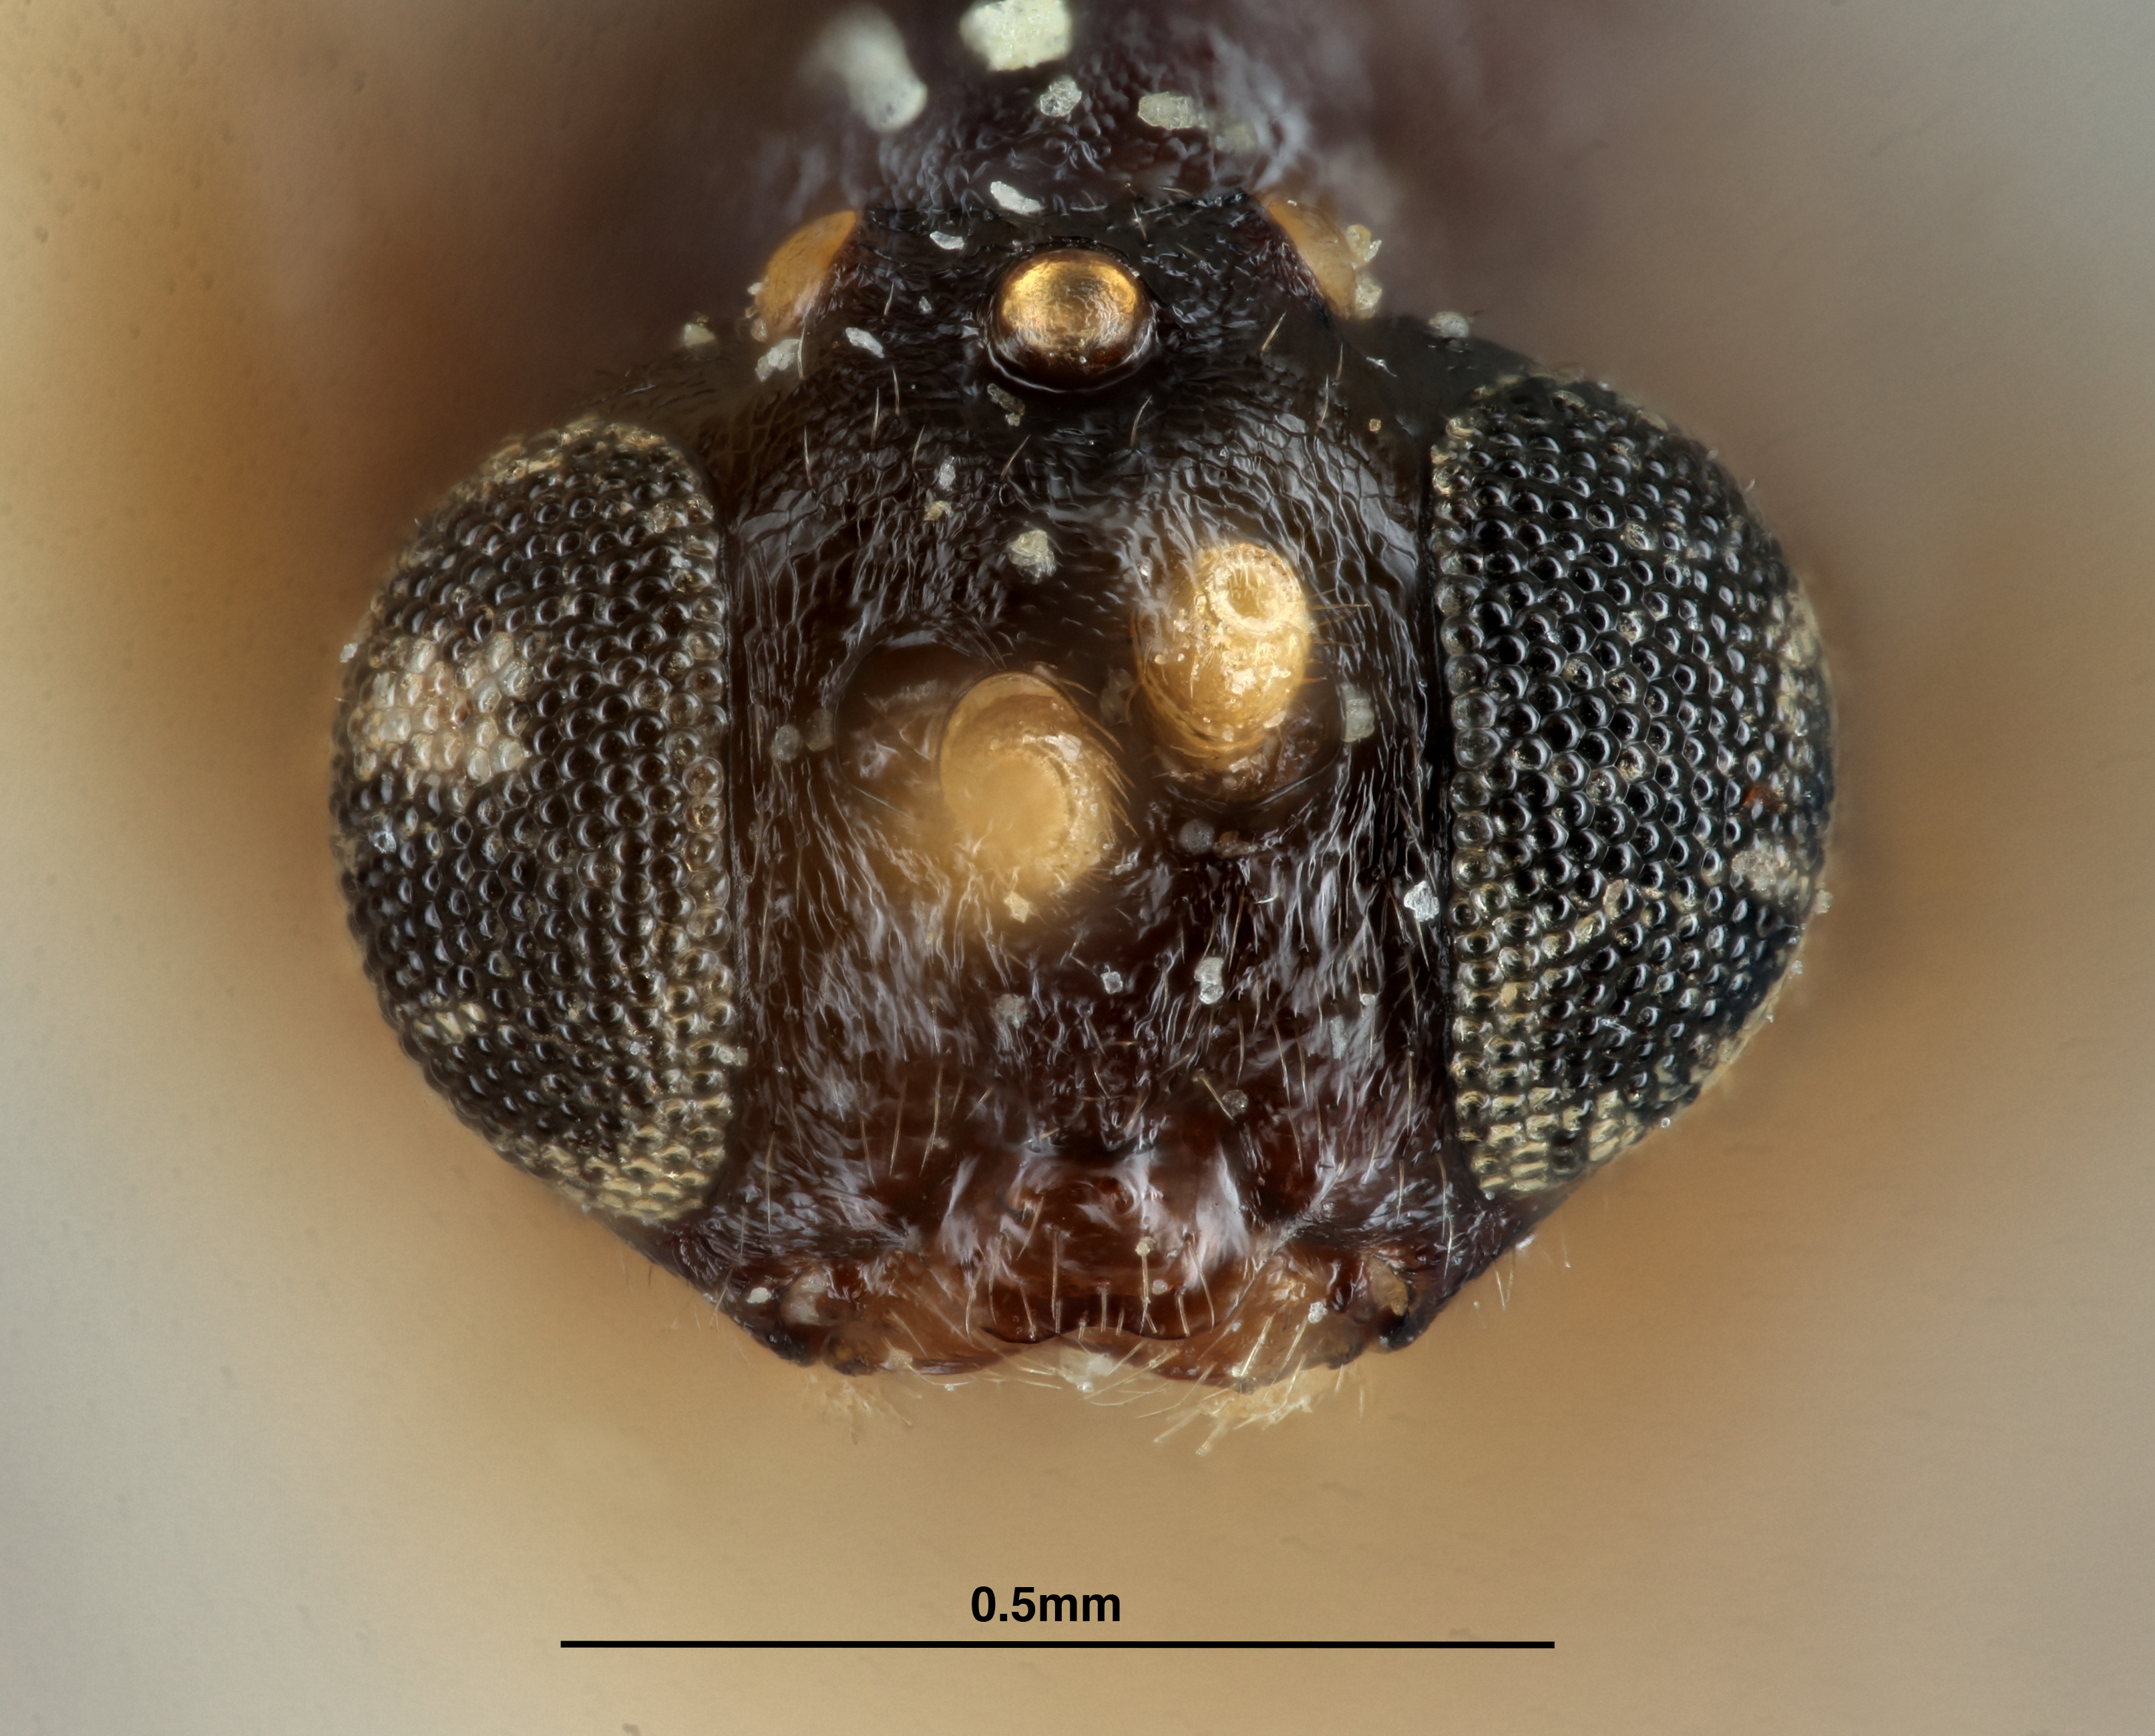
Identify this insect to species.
Spathegaster quercus
